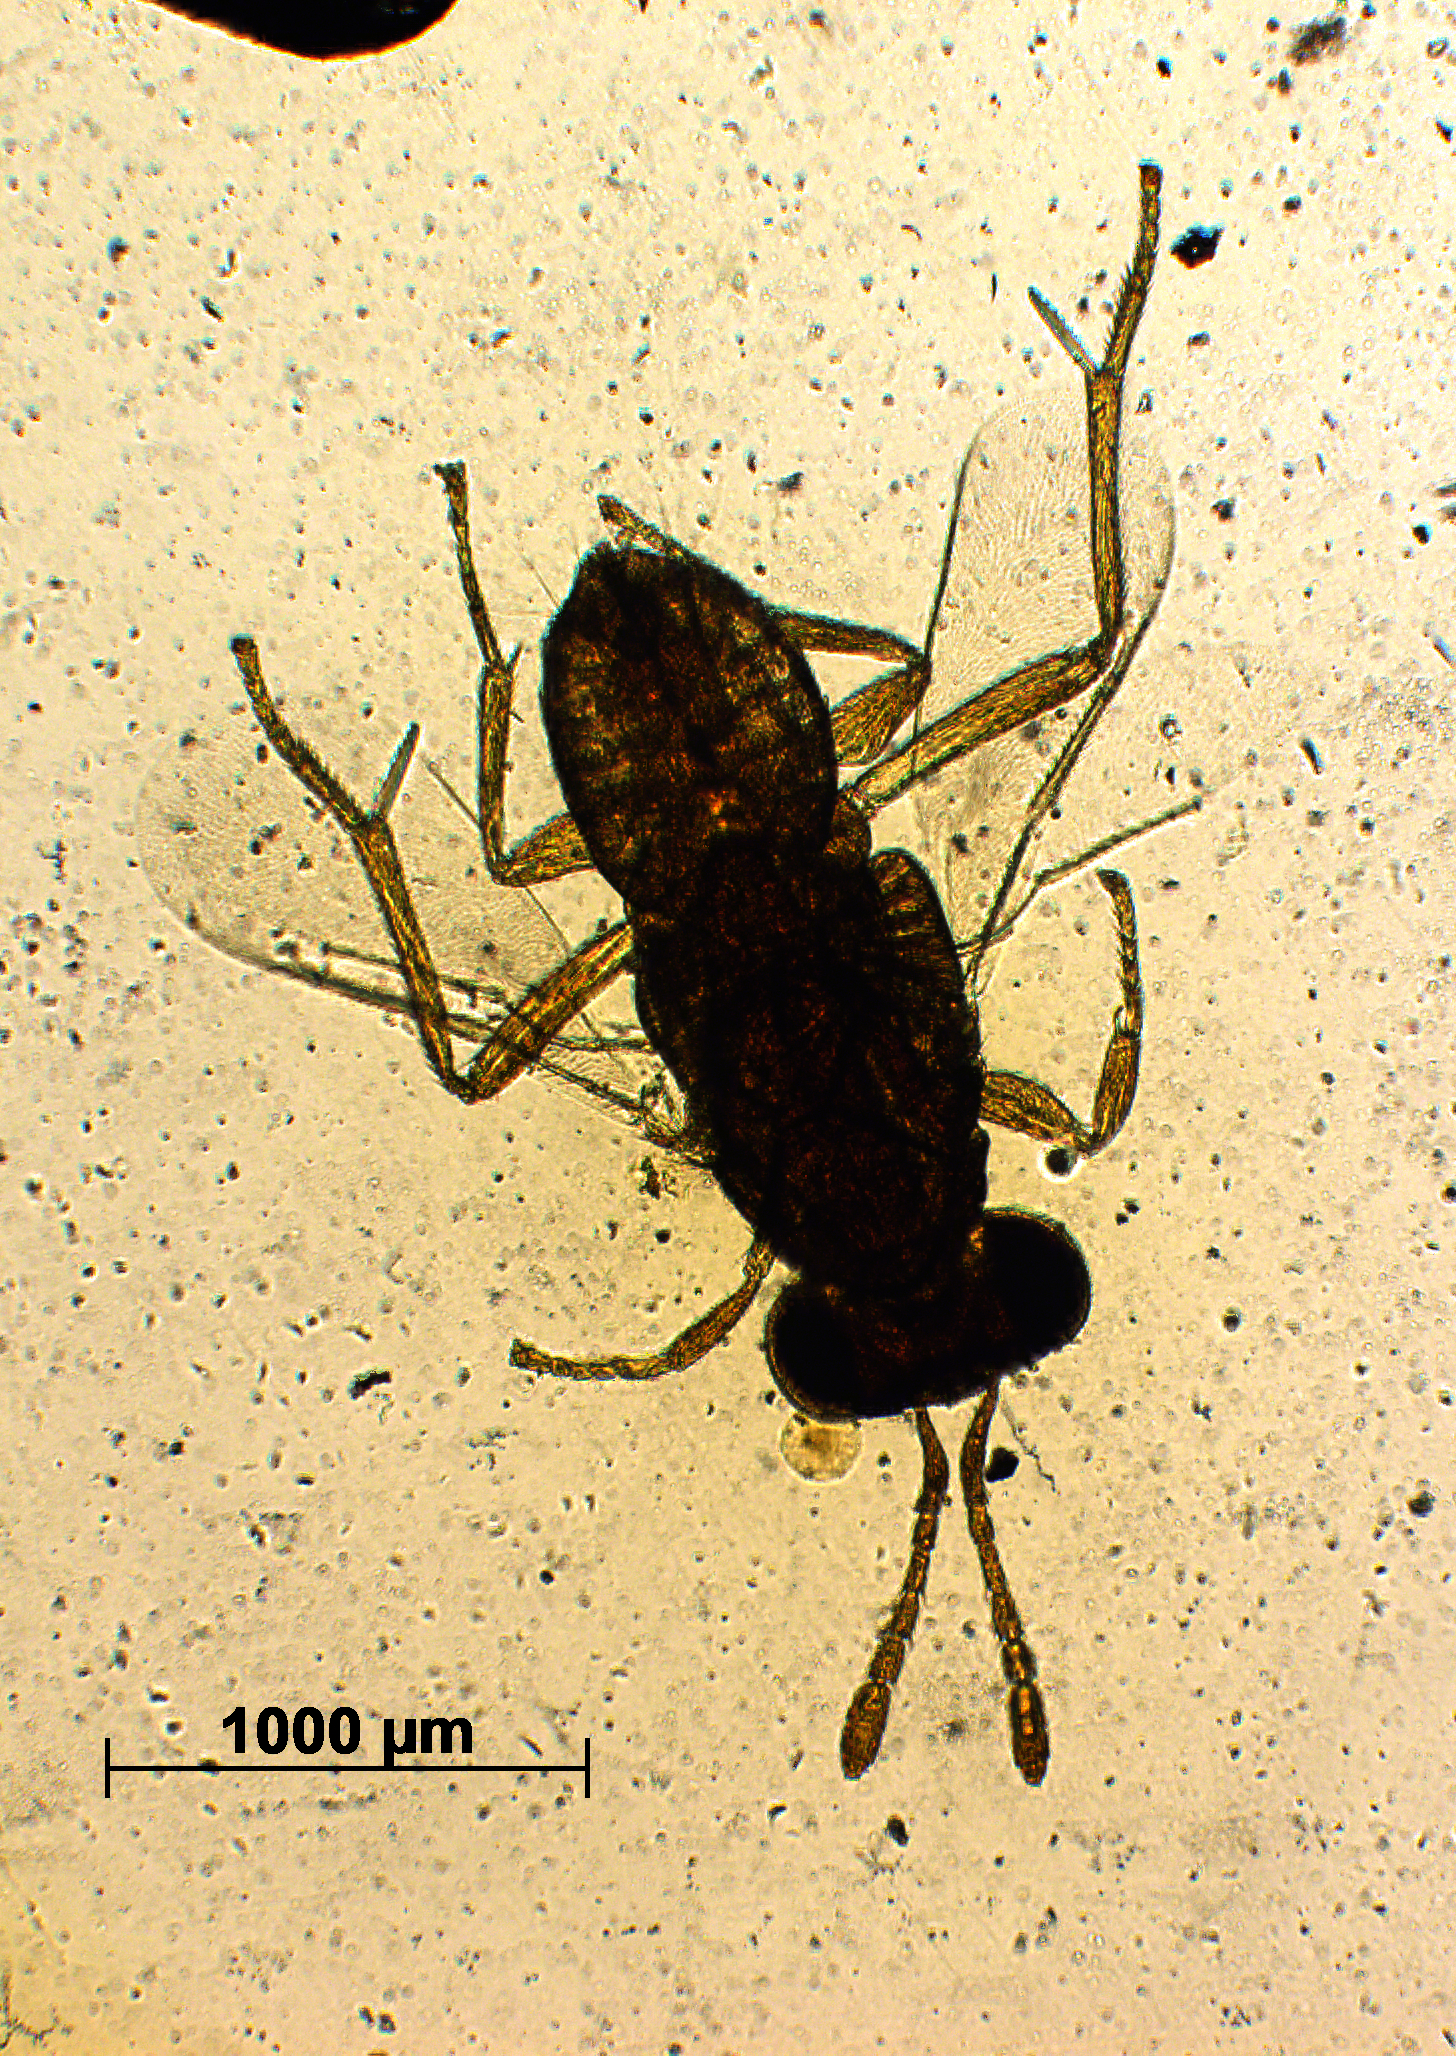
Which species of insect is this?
Coccophagus specialis
